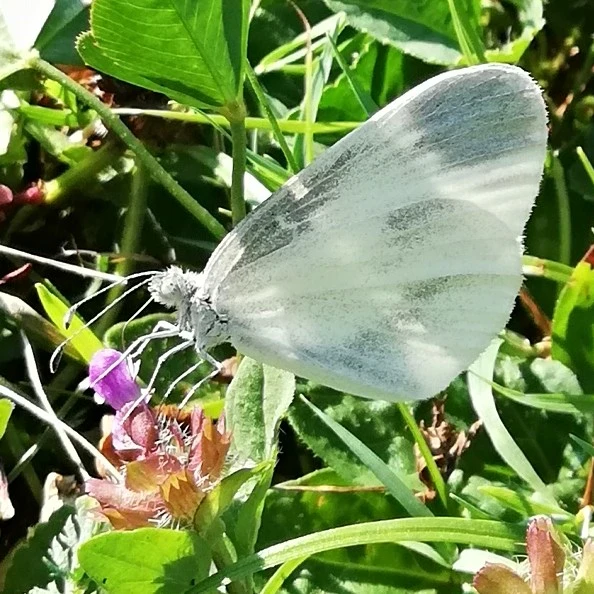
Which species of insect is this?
Leptidea sinapis/juvernica
